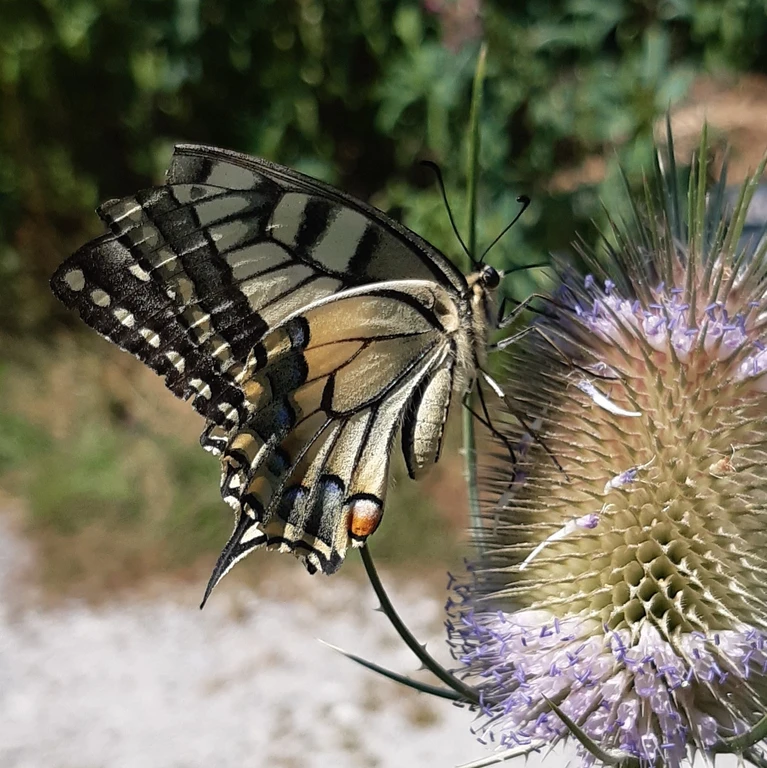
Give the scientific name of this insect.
Papilio machaon
